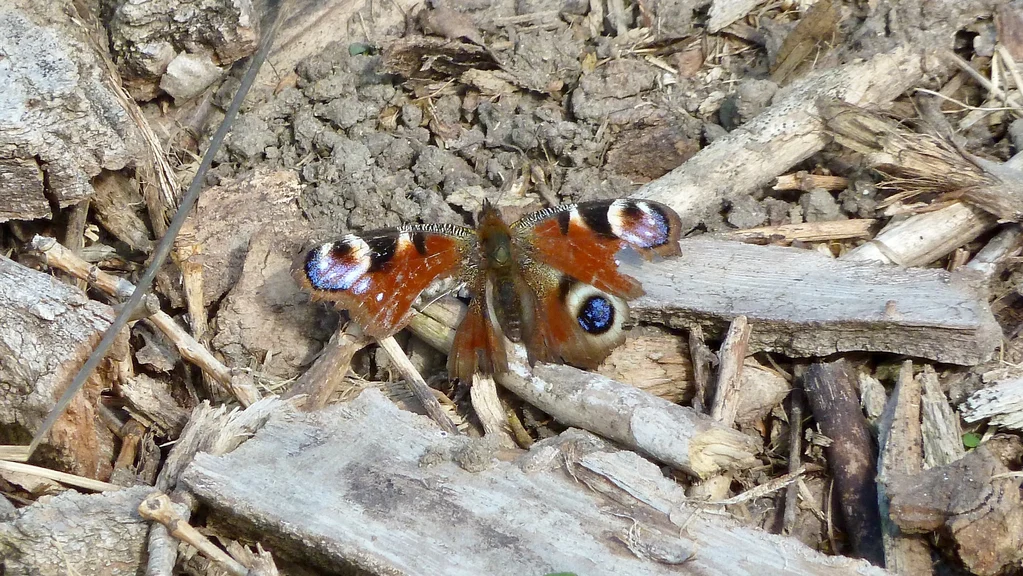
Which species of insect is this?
Aglais io
